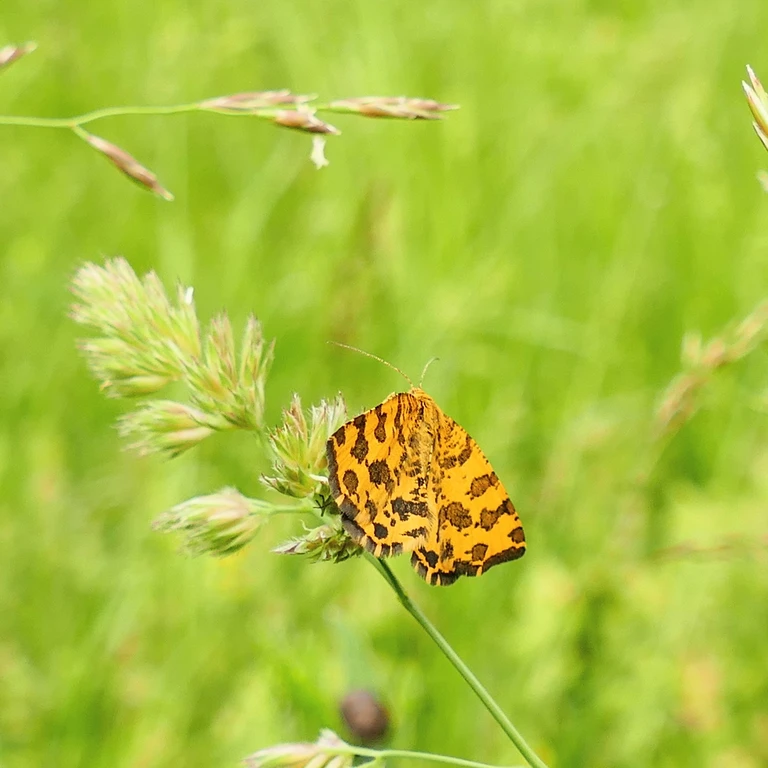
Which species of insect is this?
Pseudopanthera macularia
